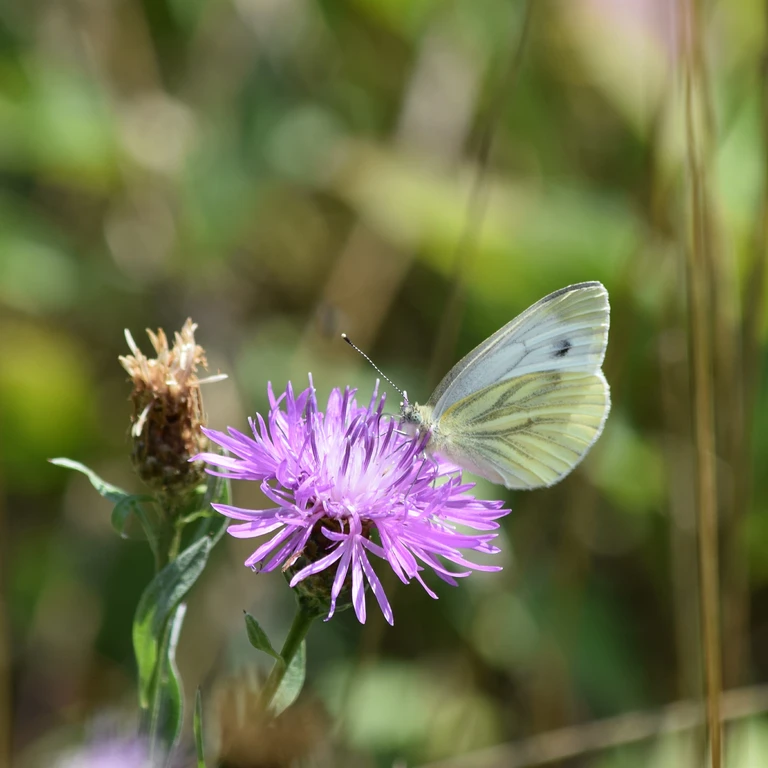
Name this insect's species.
Pieris napi
